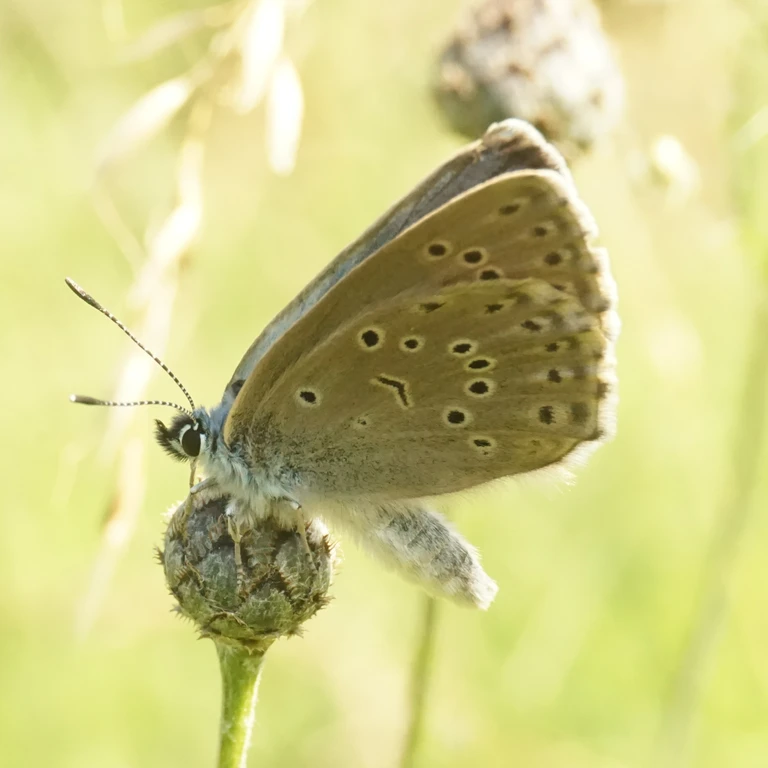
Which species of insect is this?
Phengaris alcon/rebeli
